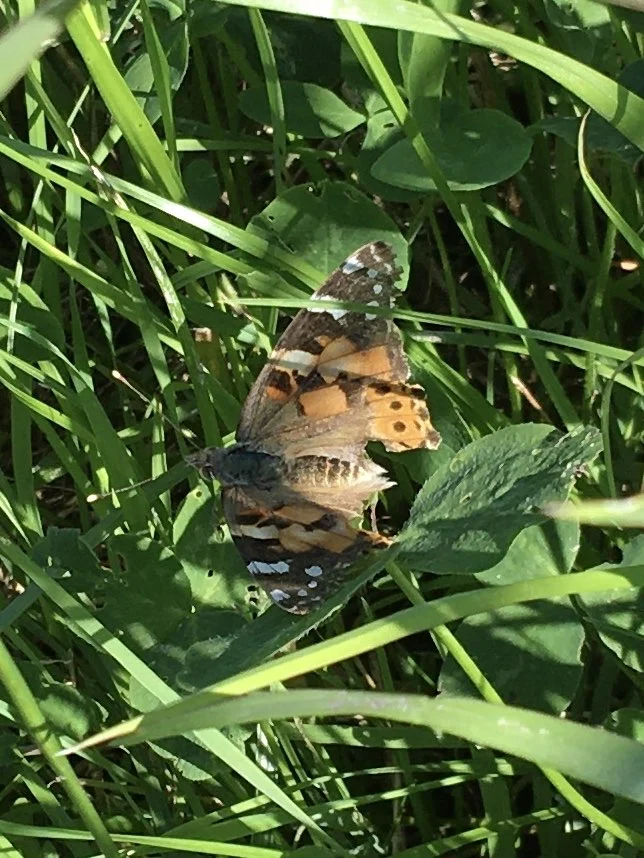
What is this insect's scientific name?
Vanessa cardui
